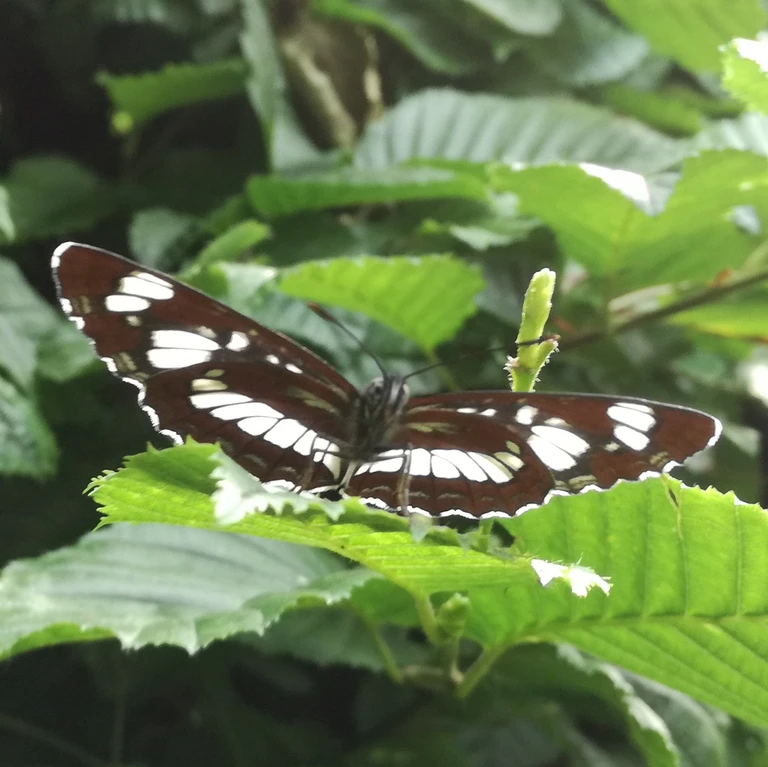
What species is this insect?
Neptis rivularis
